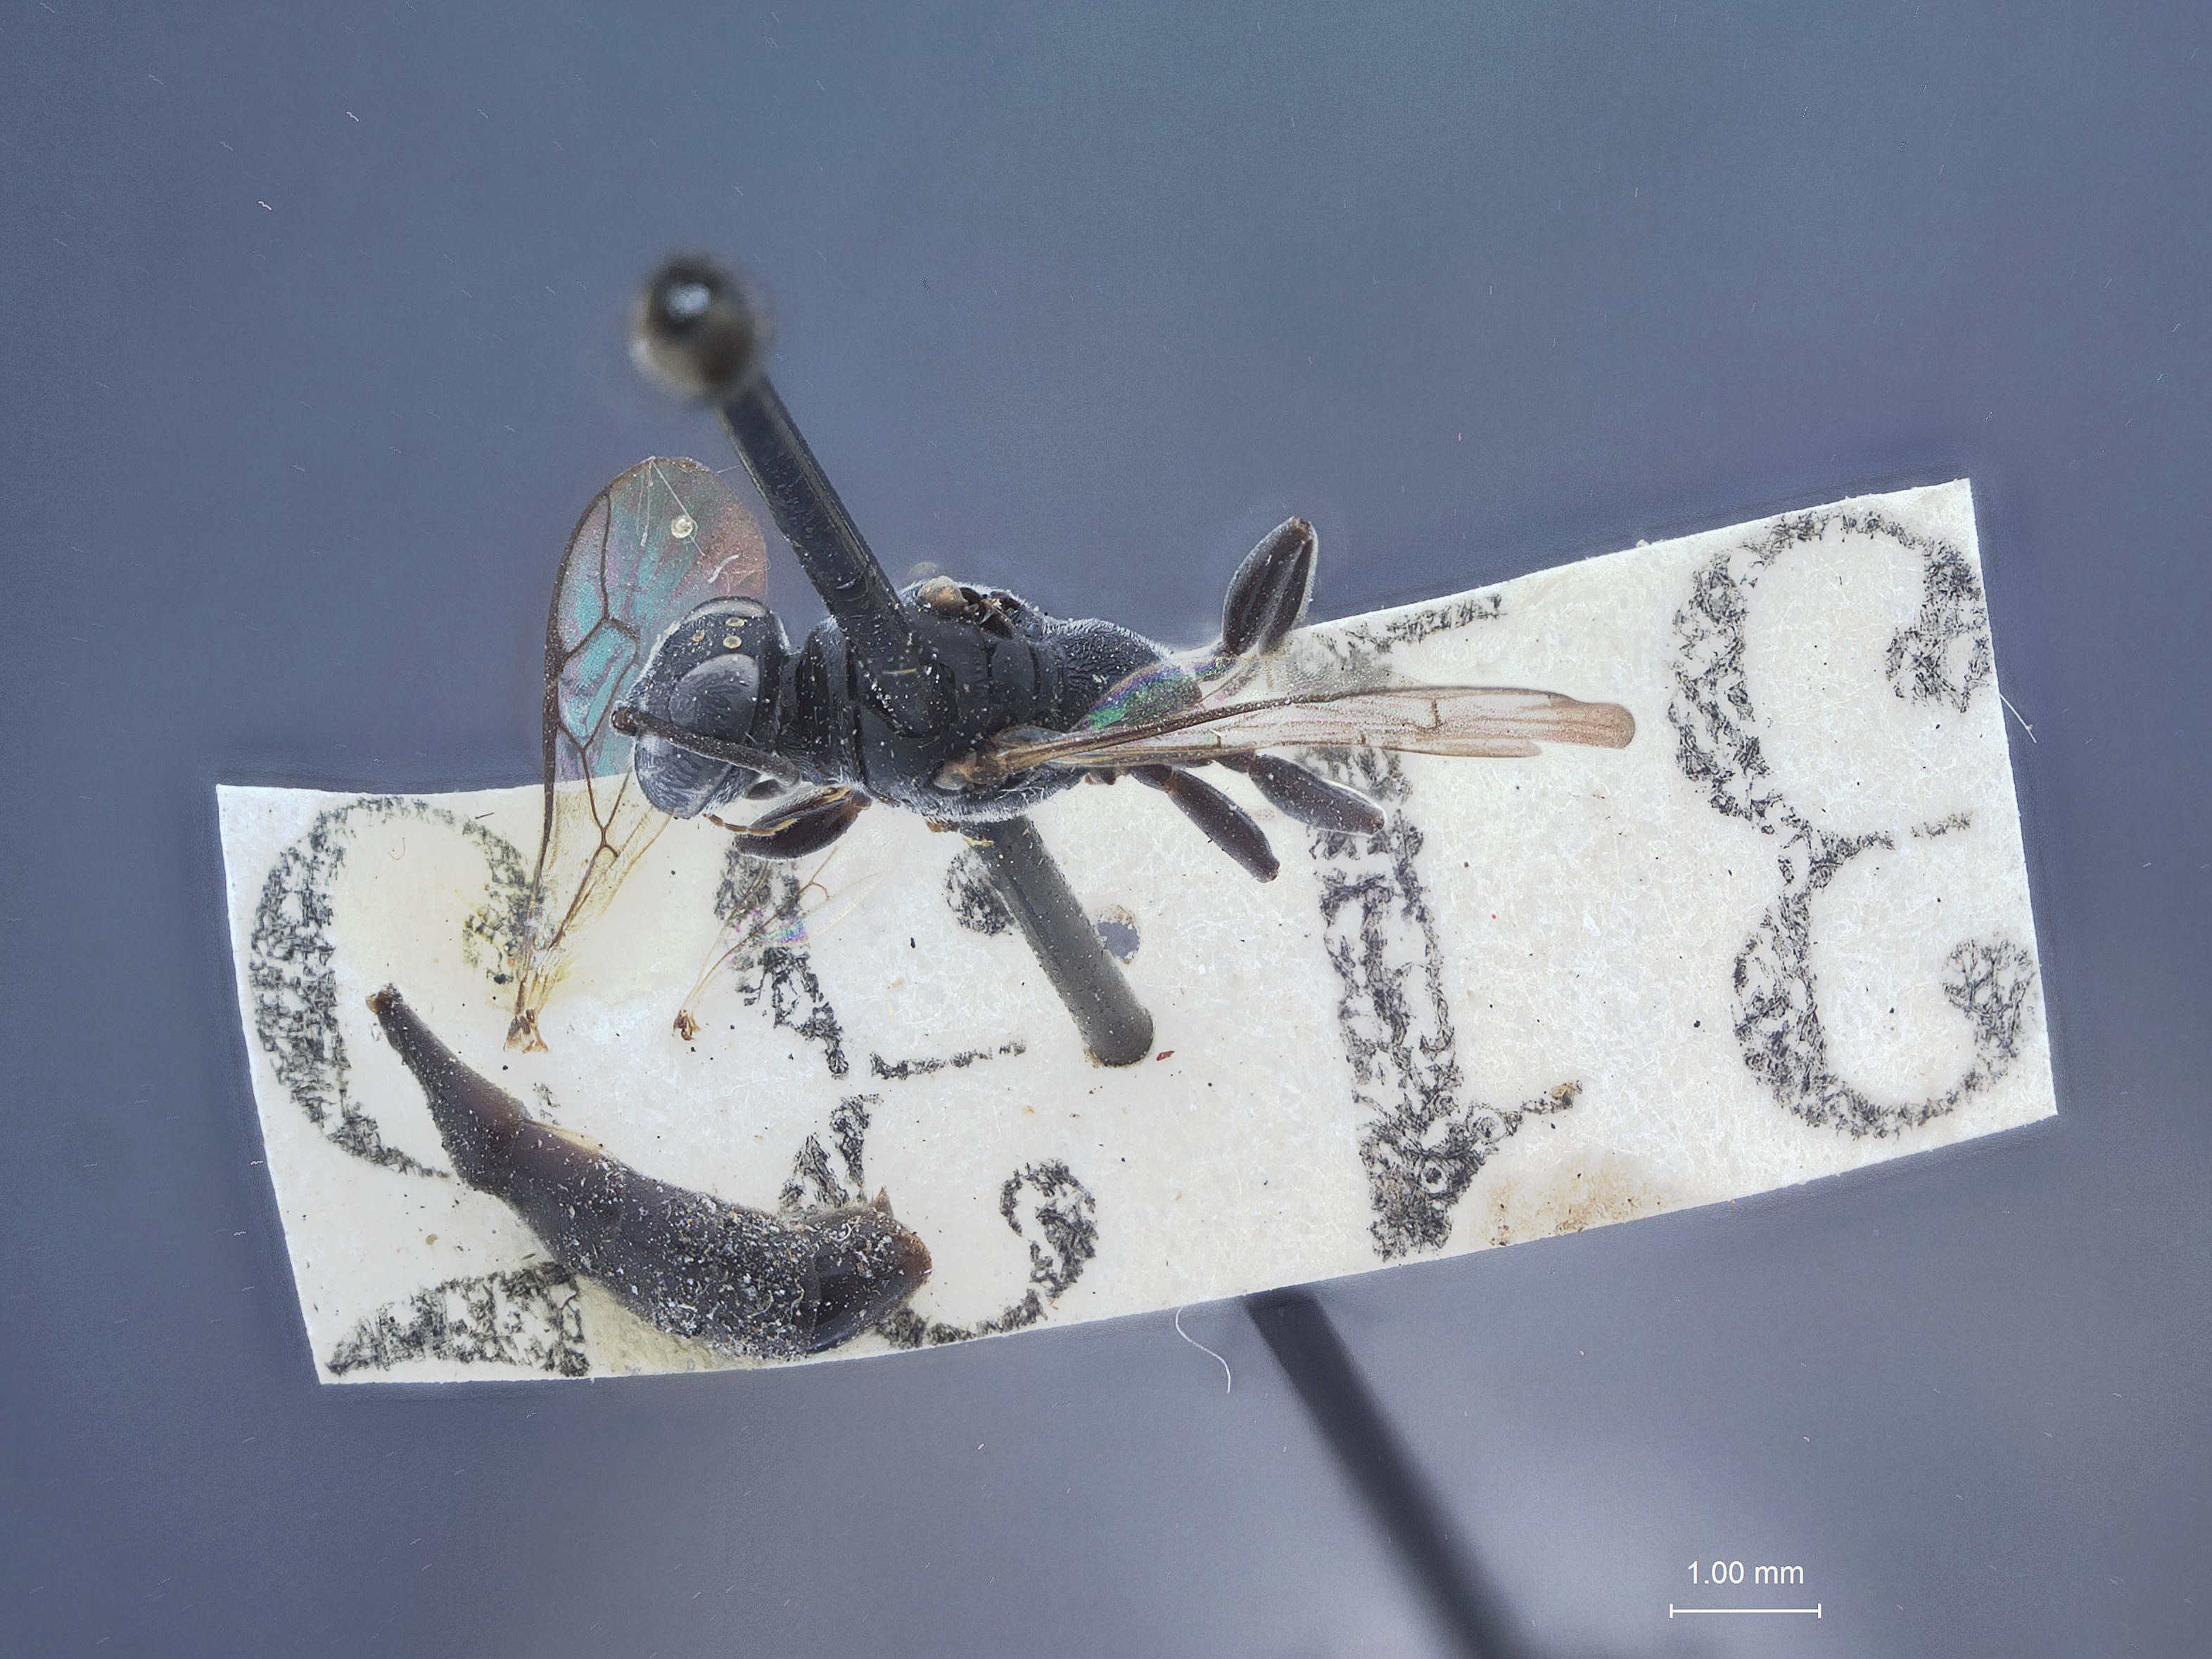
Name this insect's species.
Trypoxylon plesium
